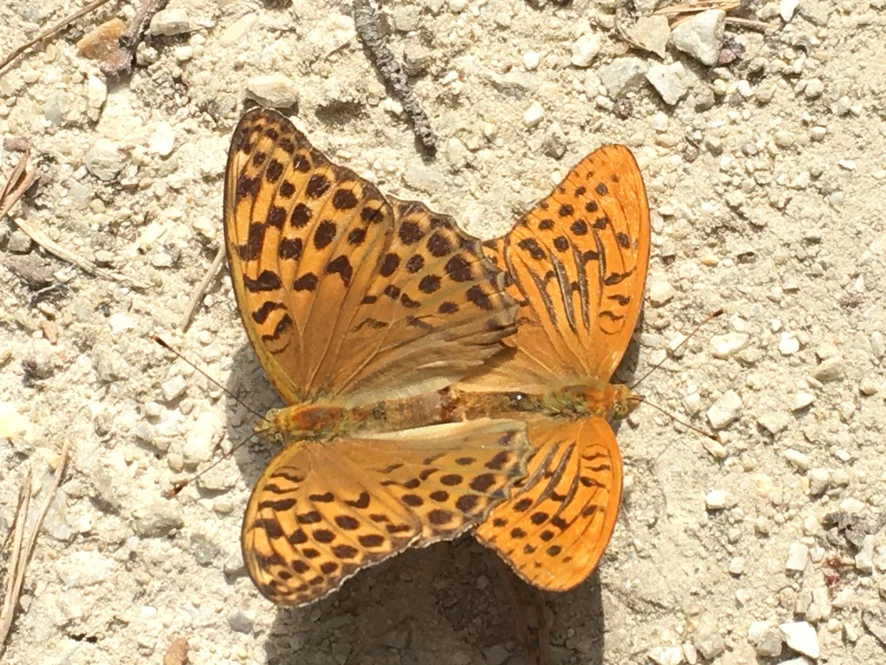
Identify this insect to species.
Argynnis paphia
